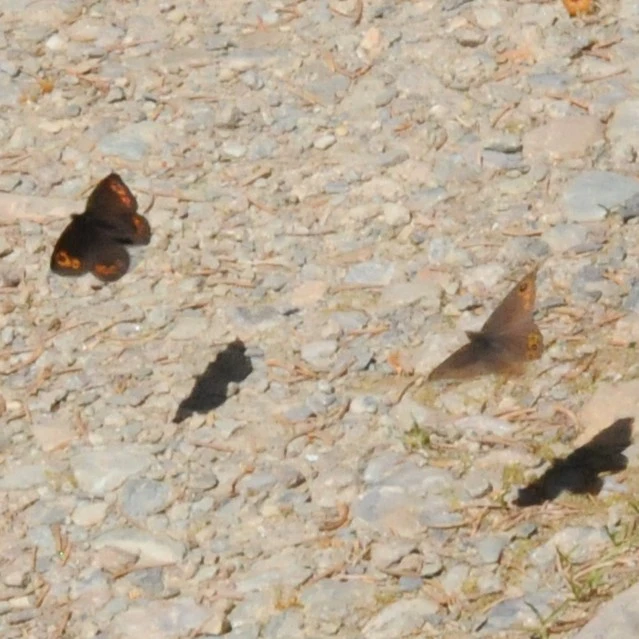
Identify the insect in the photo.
Erebia medusa
